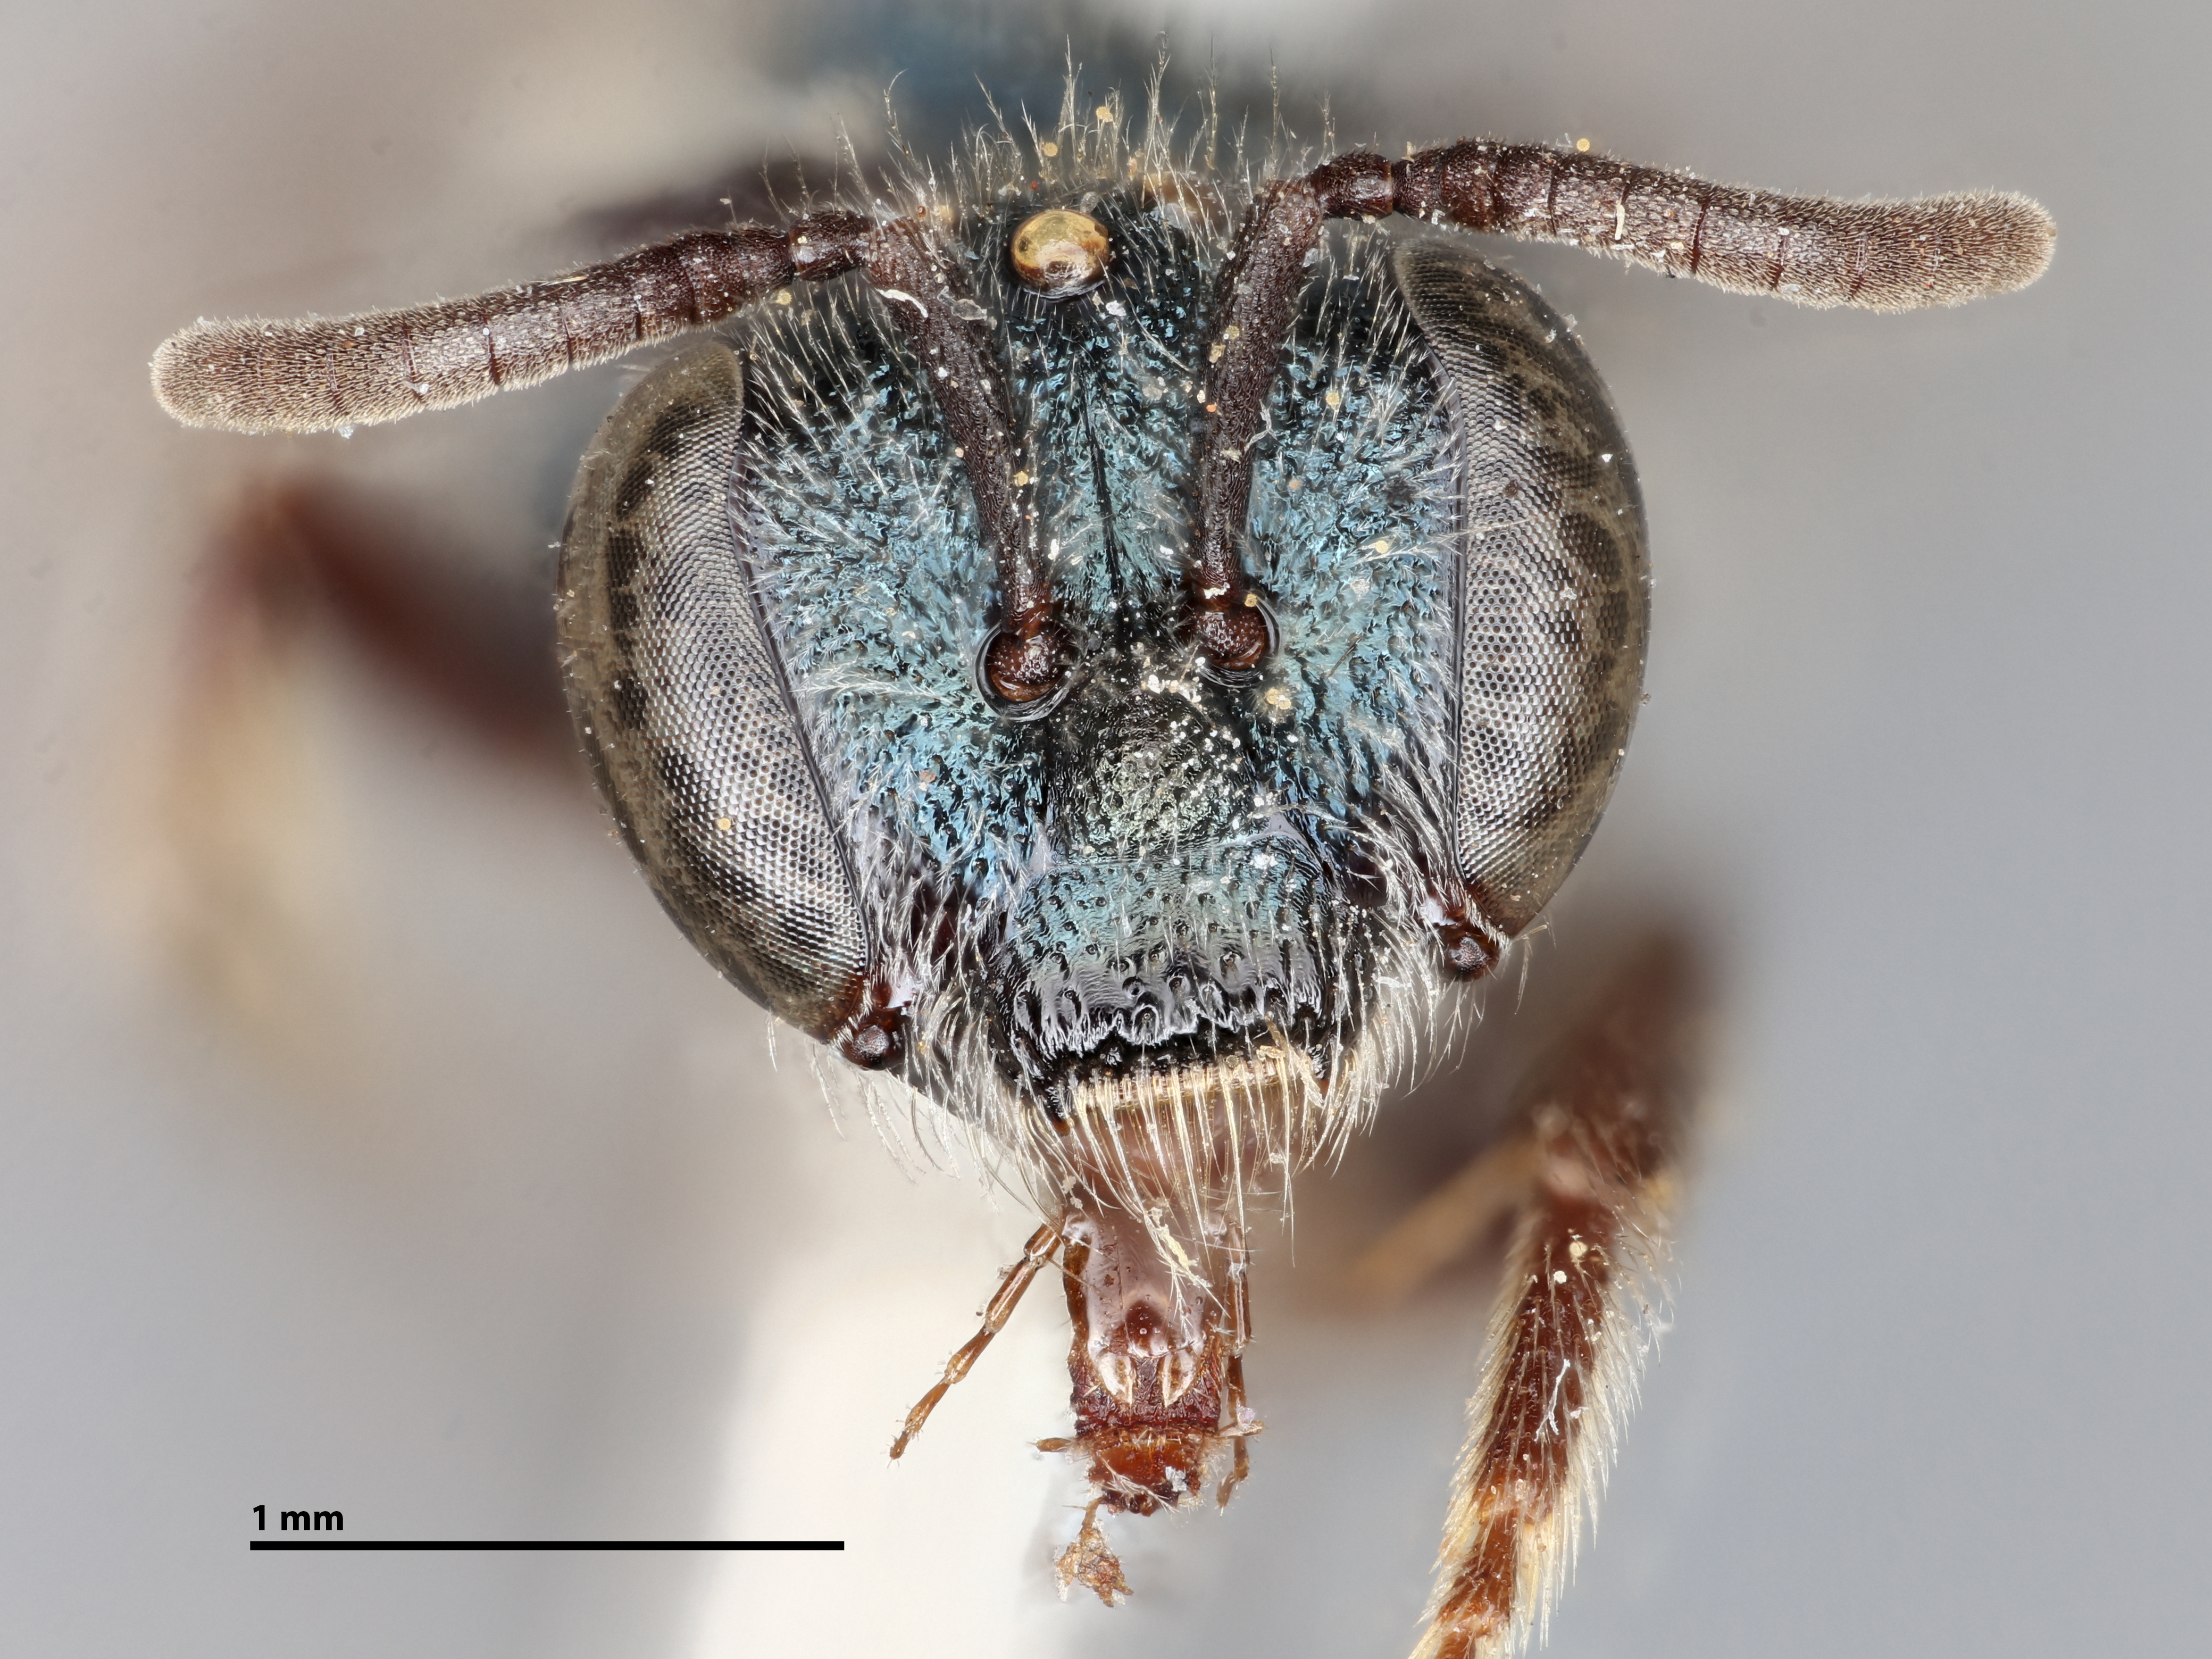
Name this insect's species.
Halictus rugosus
